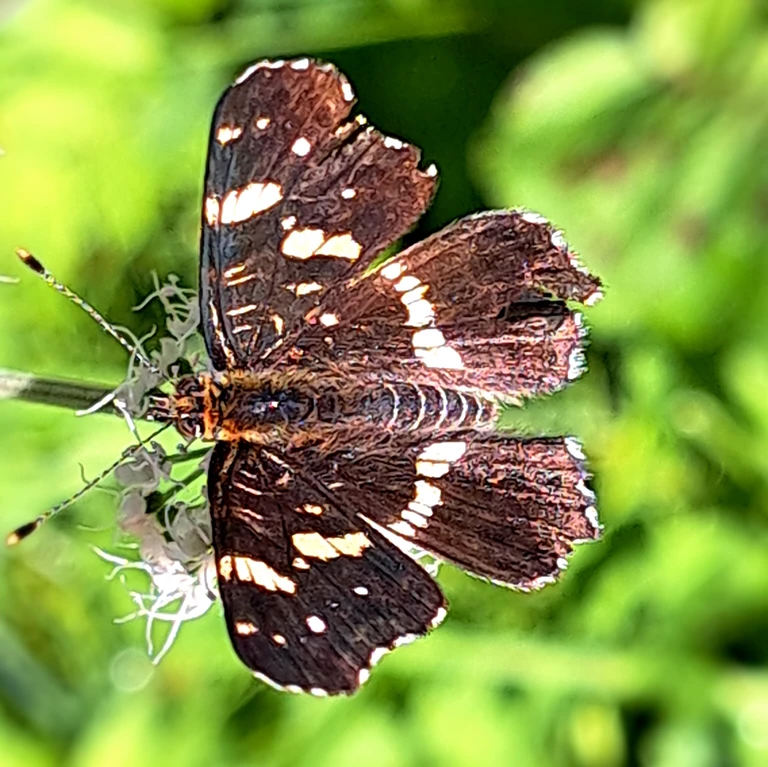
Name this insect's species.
Araschnia levana
